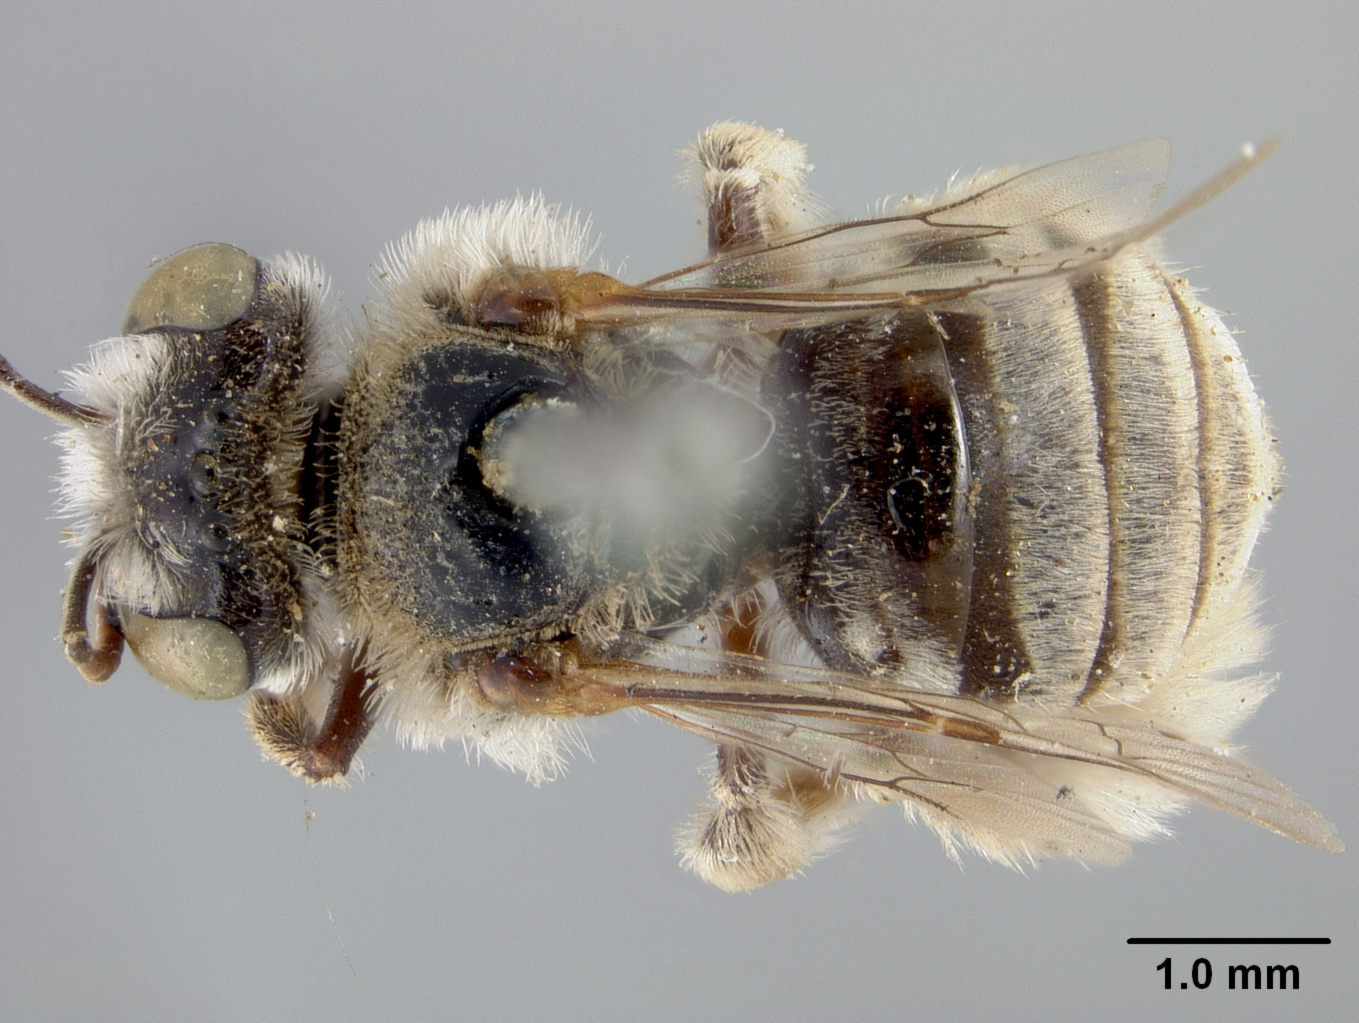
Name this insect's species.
Diadasiella coquilletti
